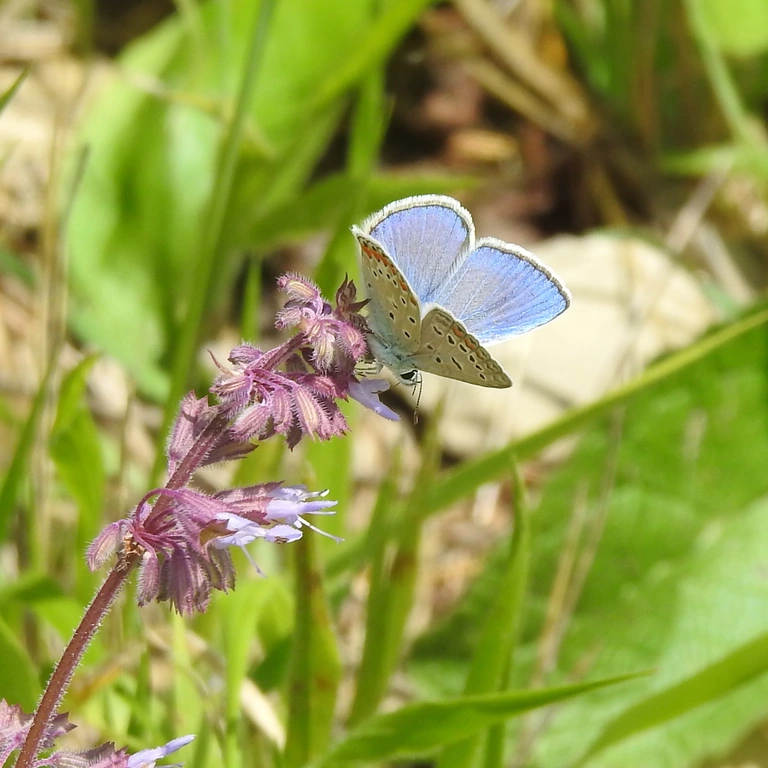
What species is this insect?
Polyommatus icarus
